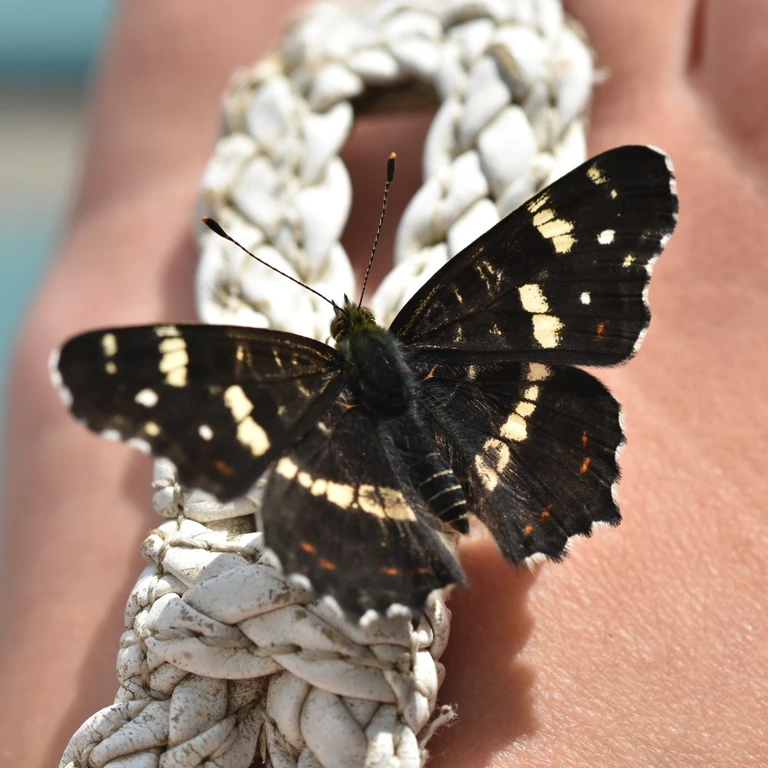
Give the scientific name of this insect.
Araschnia levana
